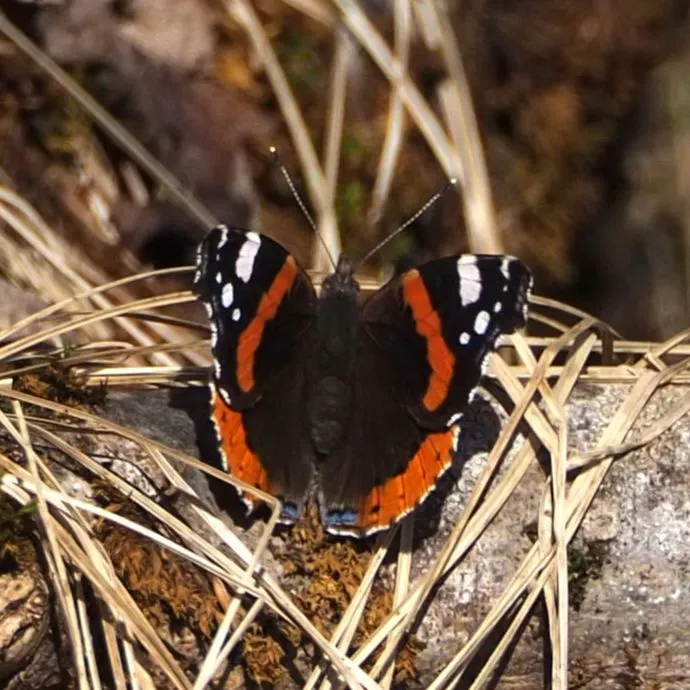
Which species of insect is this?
Vanessa atalanta
